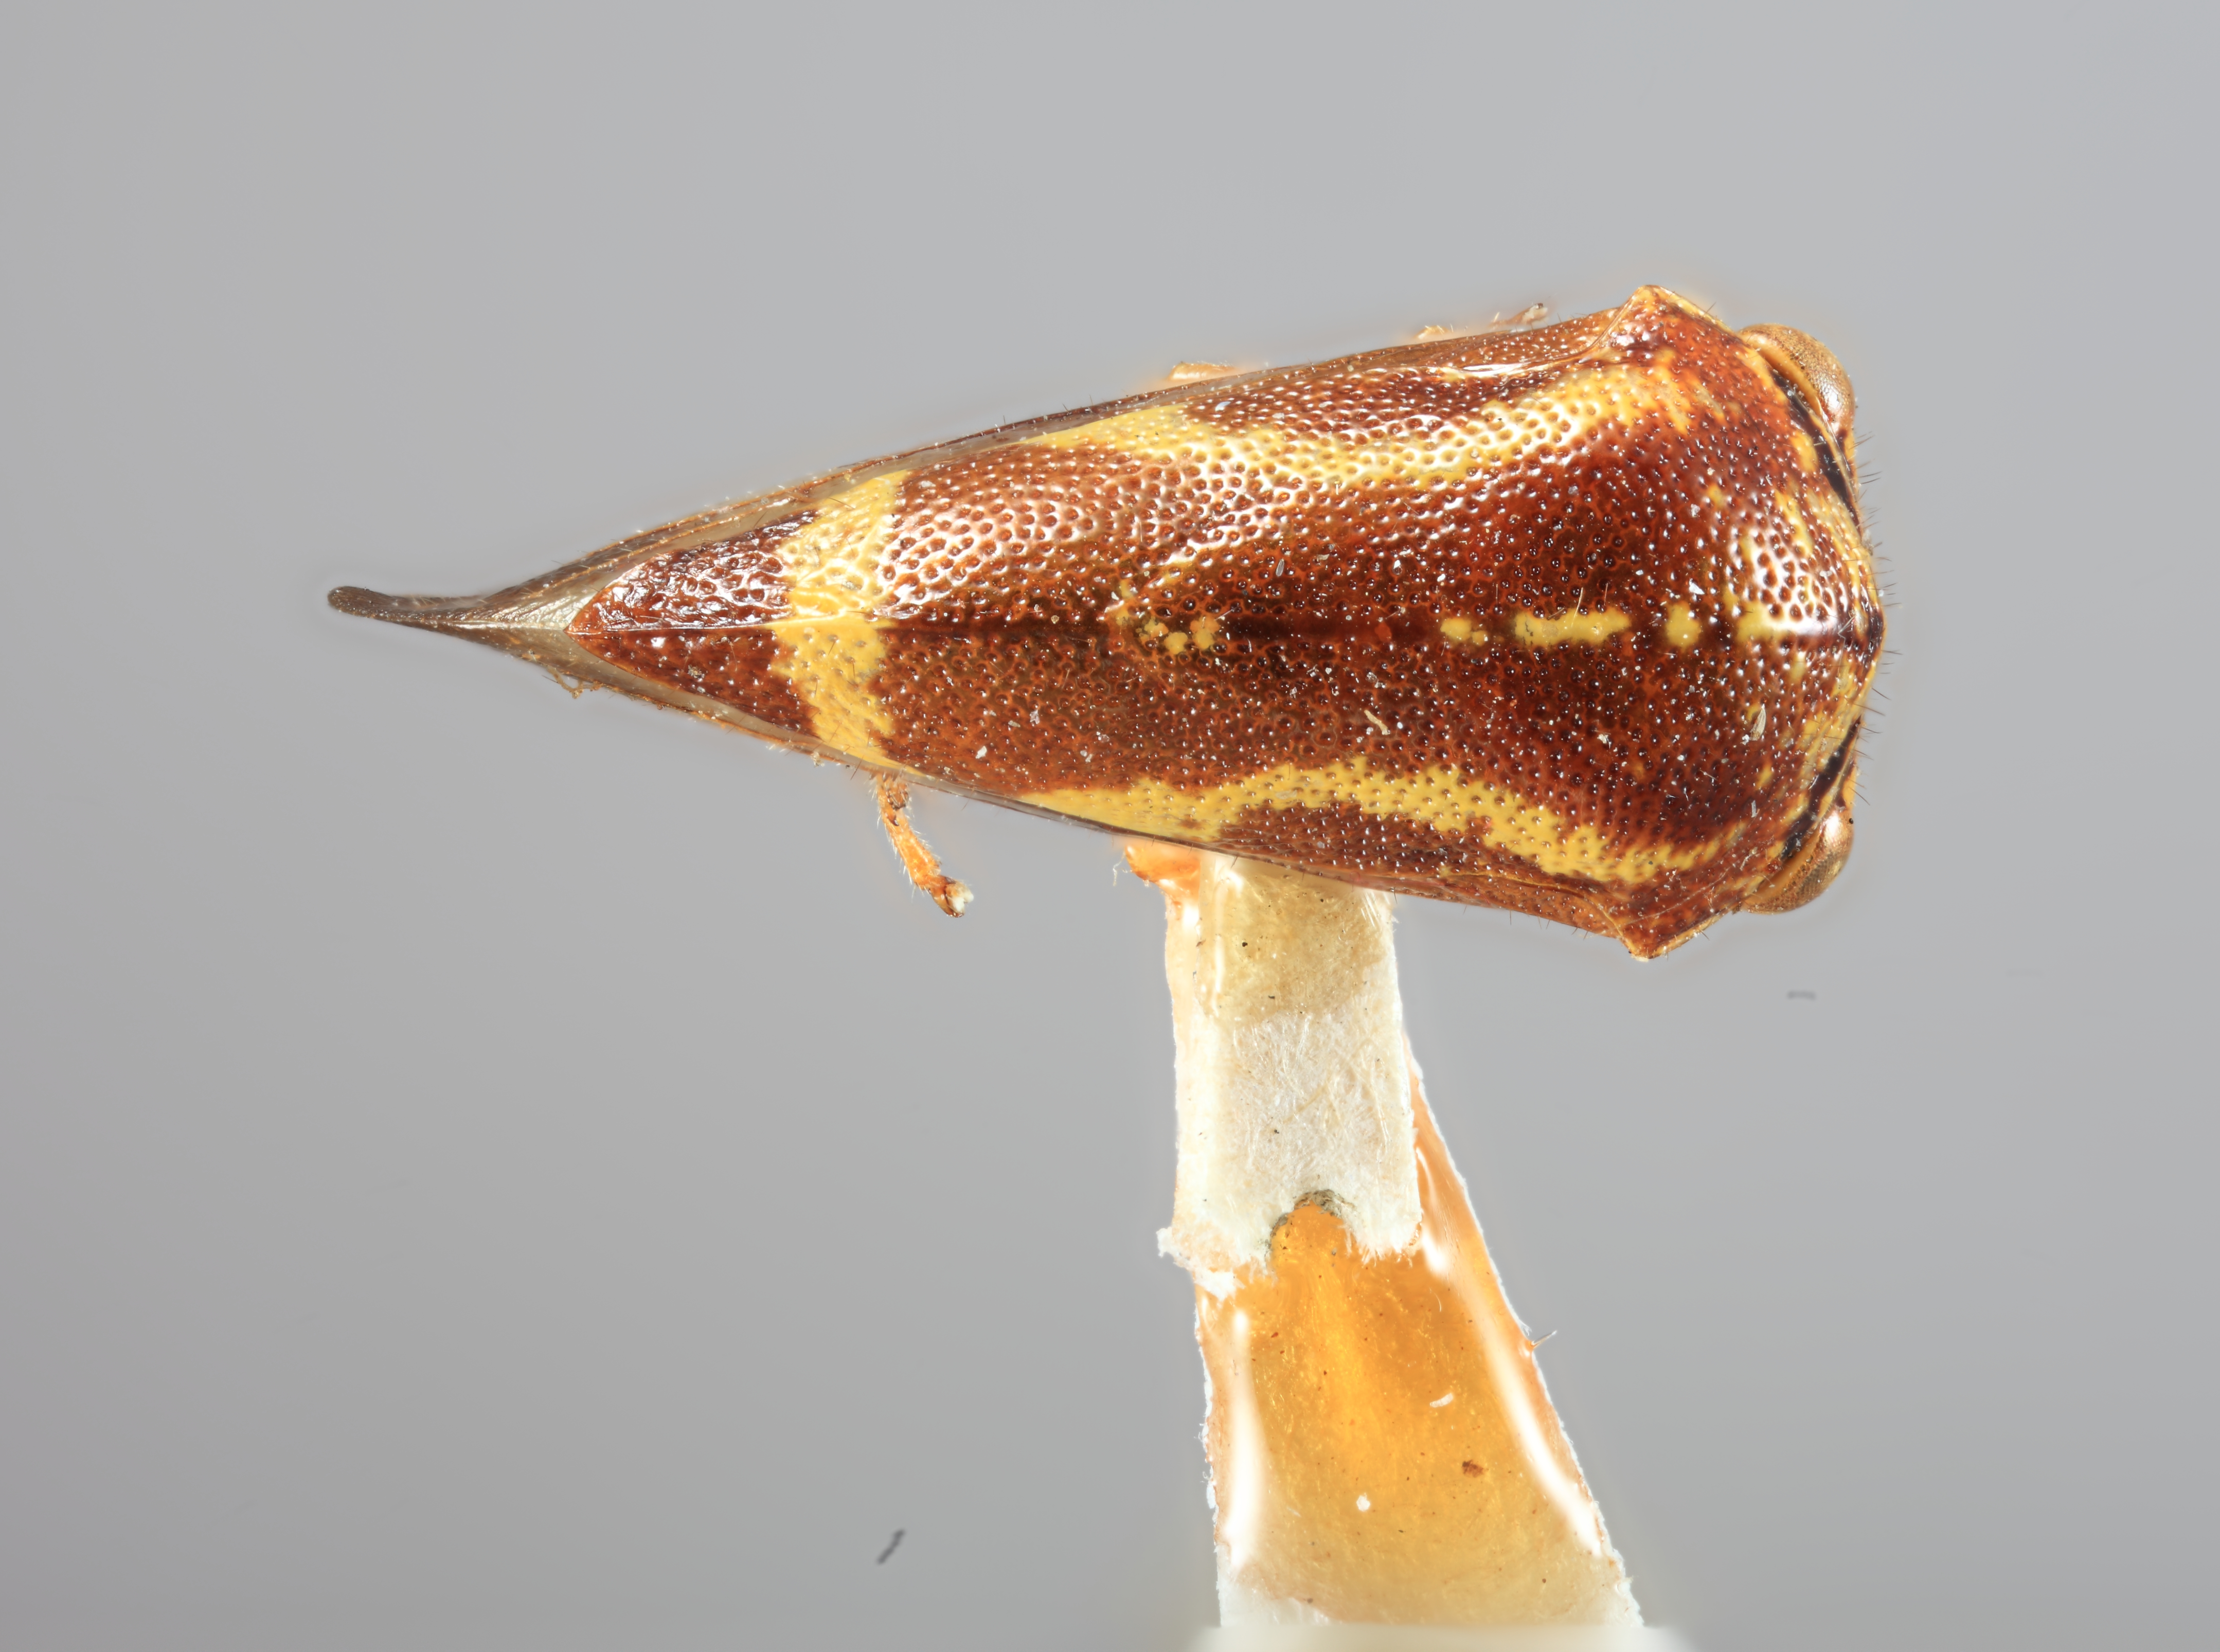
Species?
Ophiderma fraterna
